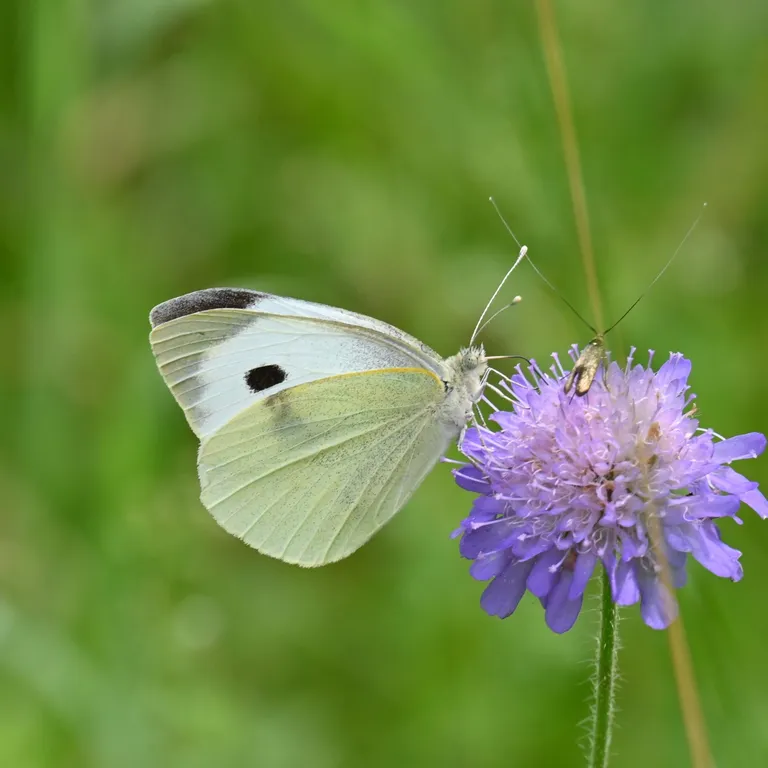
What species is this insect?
Pieris brassicae
